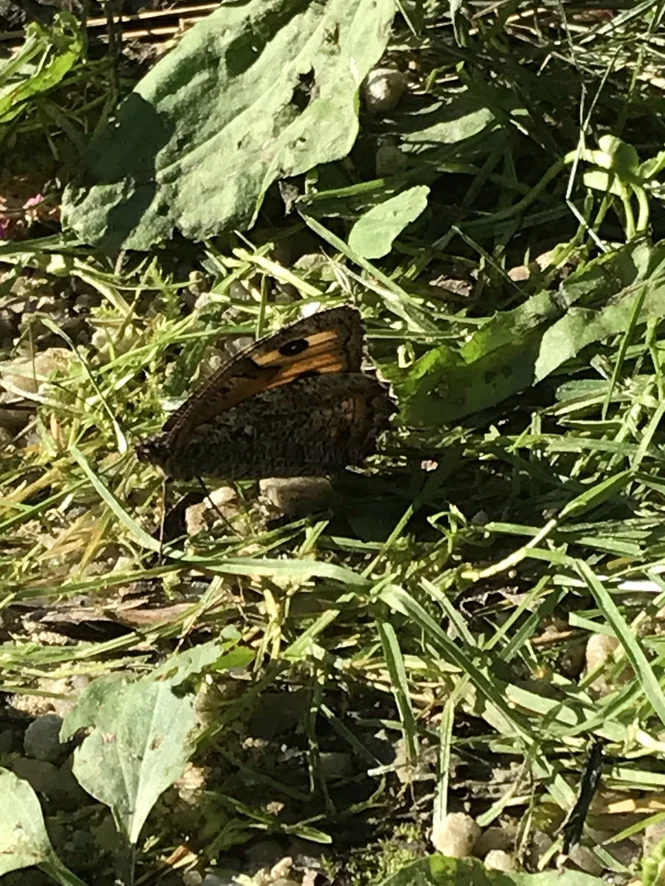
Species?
Hipparchia semele
